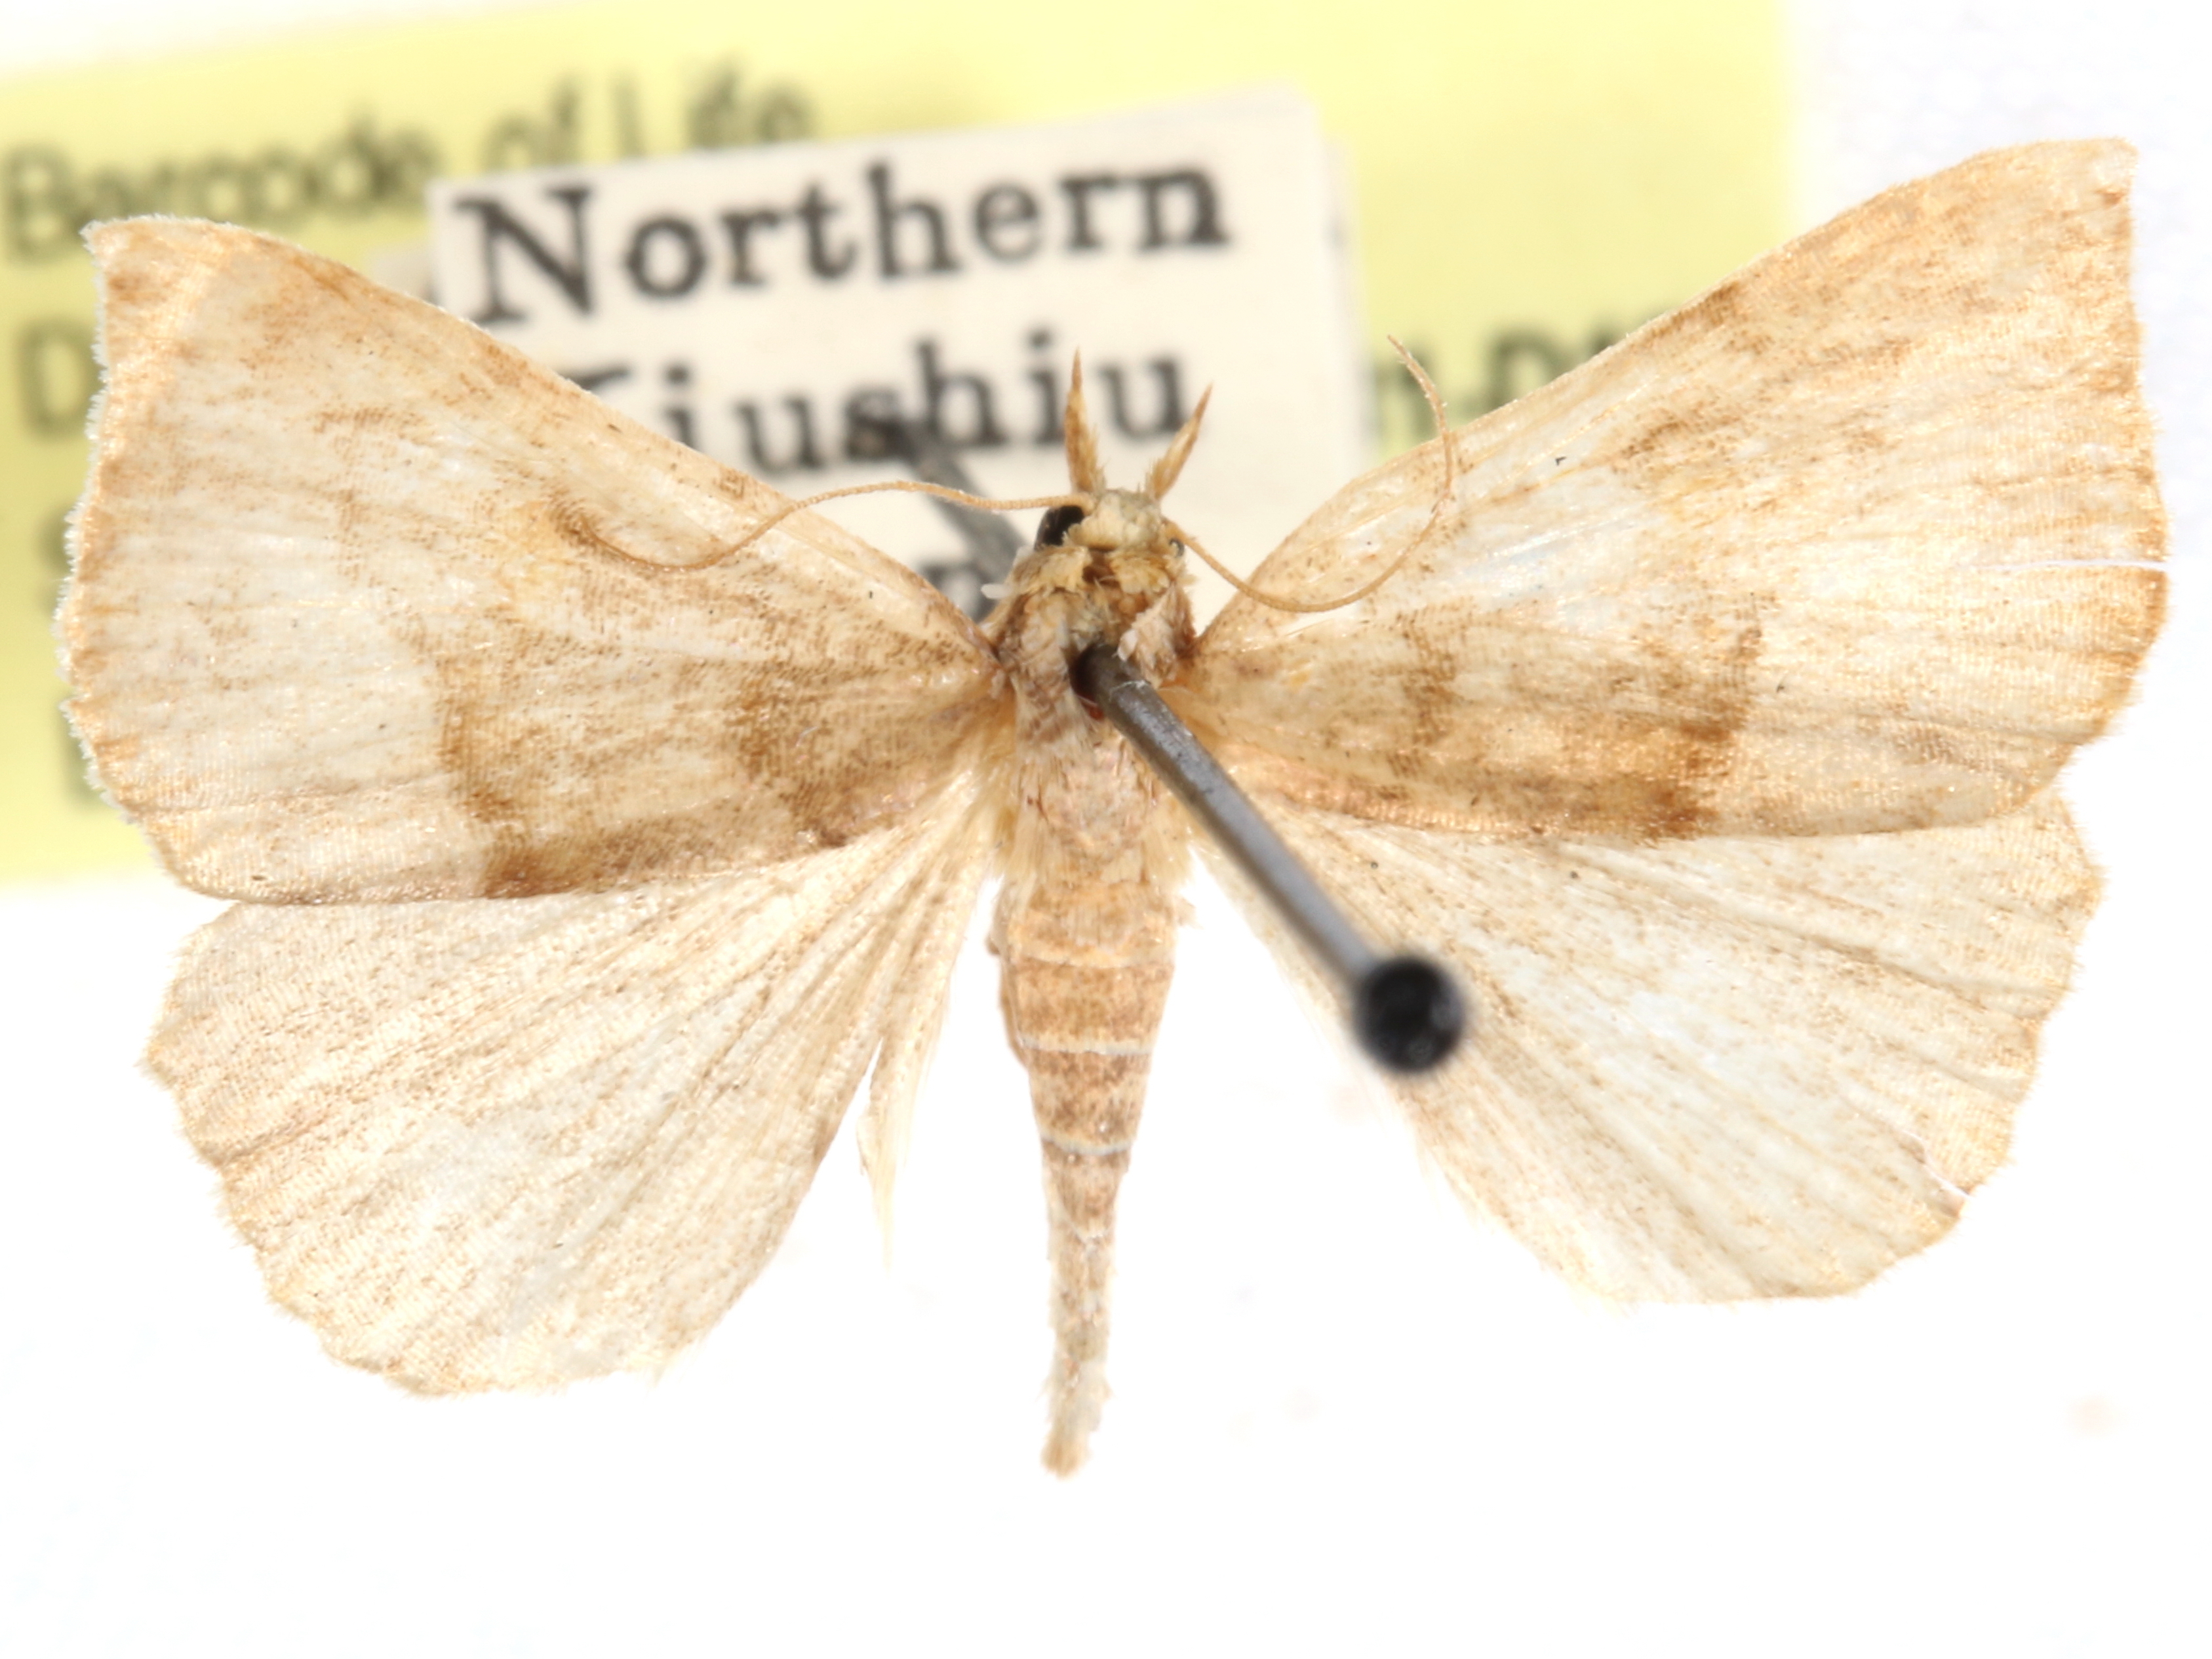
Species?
Paragabara ochreipennis
